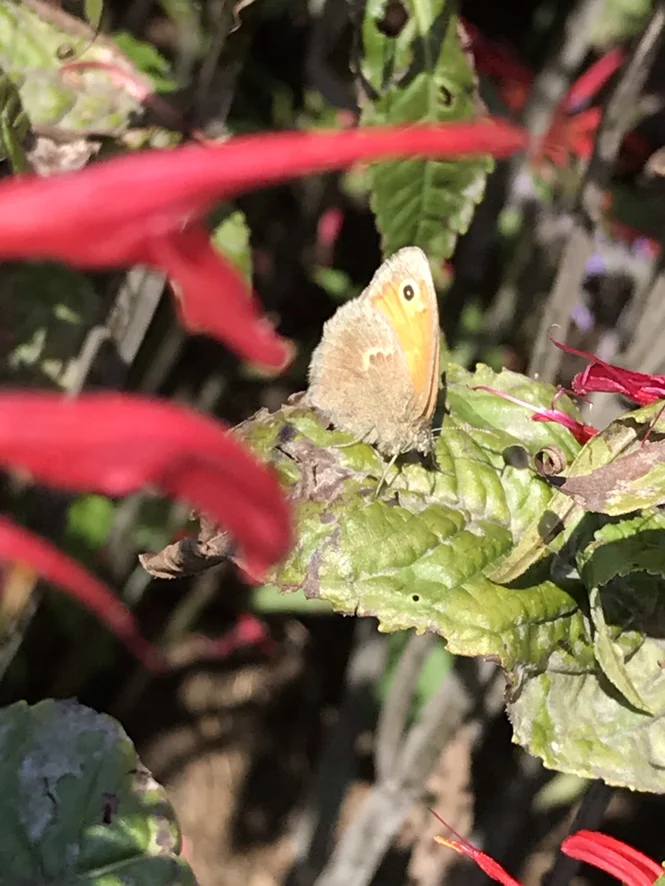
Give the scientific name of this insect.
Coenonympha pamphilus
